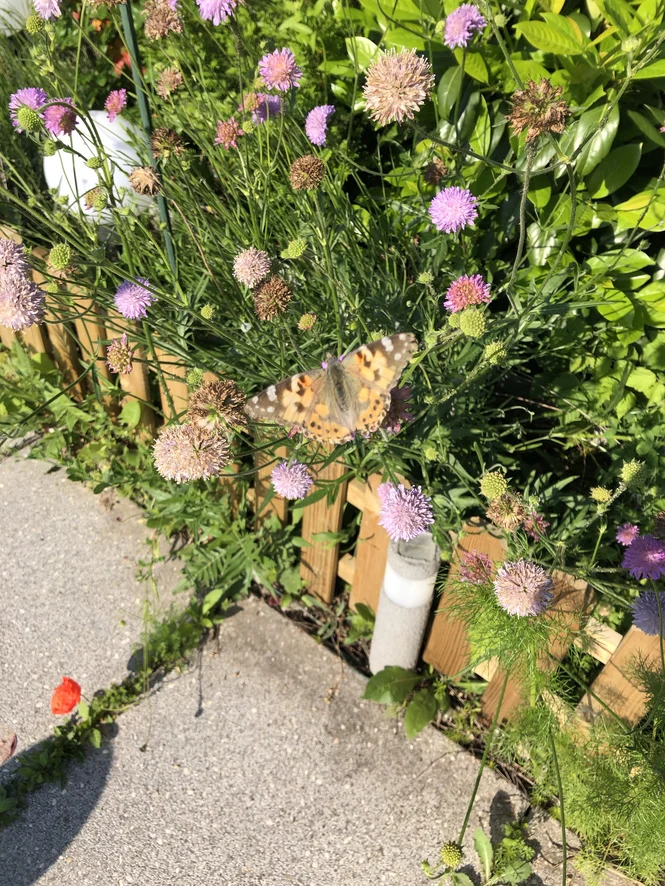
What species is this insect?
Vanessa cardui
